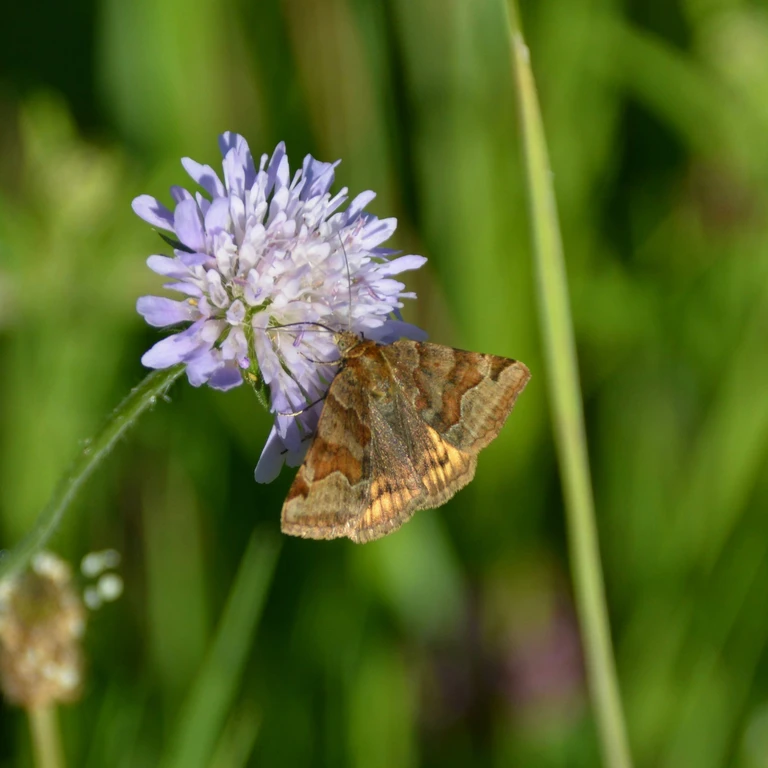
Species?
Euclidia glyphica
